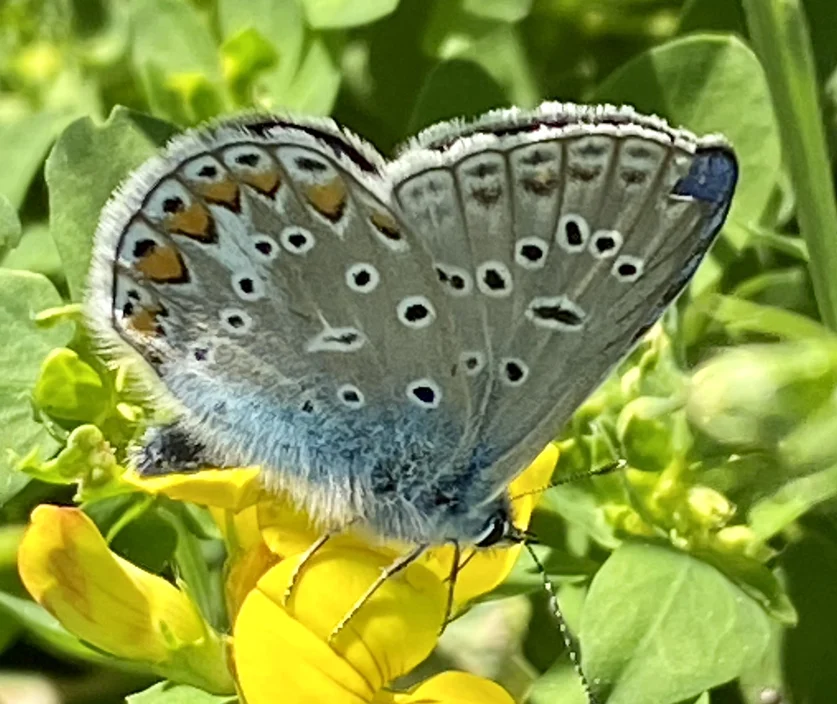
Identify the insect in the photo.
Polyommatus icarus
